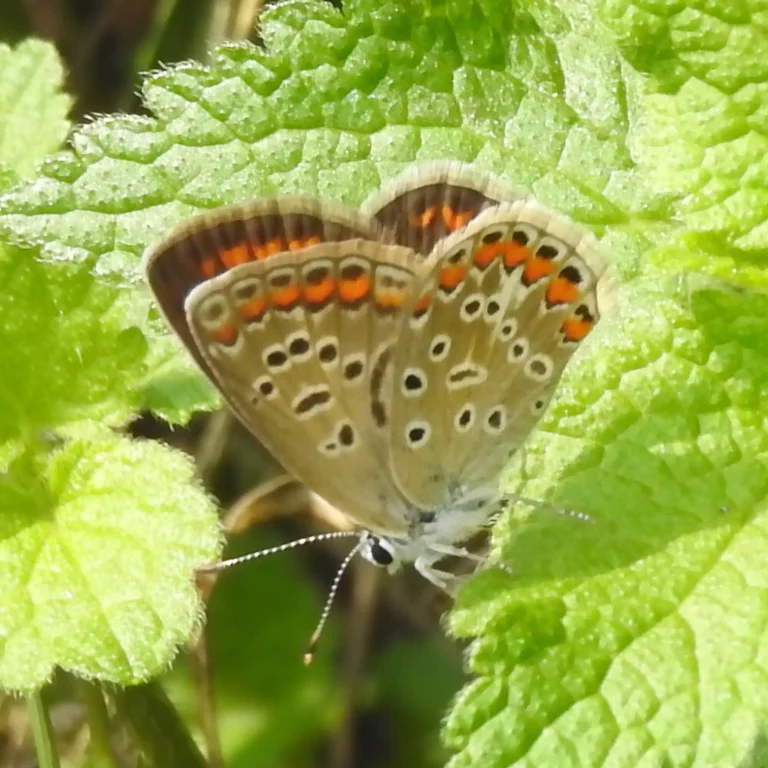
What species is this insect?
Polyommatus icarus
